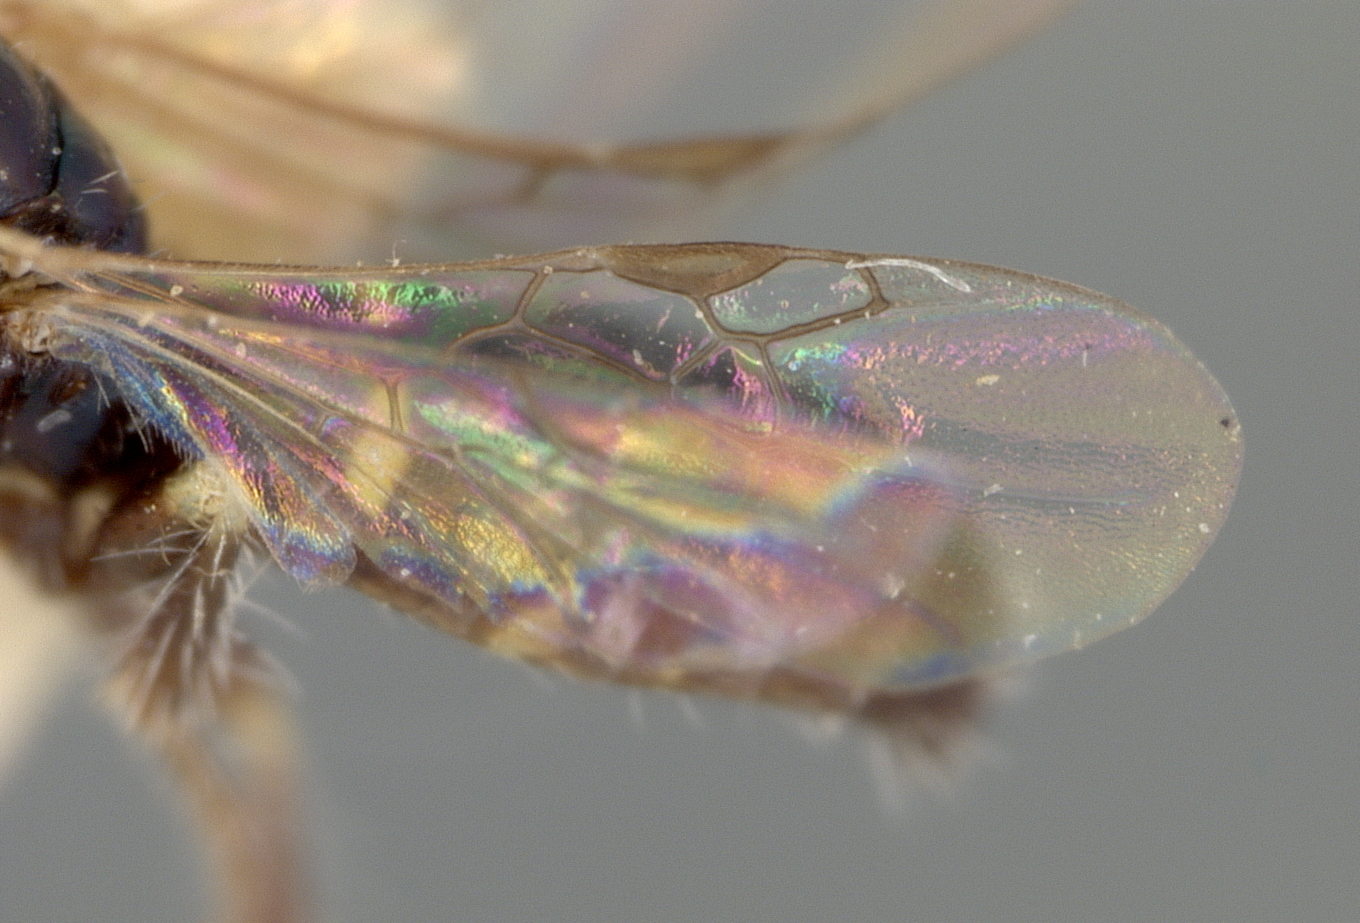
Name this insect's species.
Perdita florissantella
